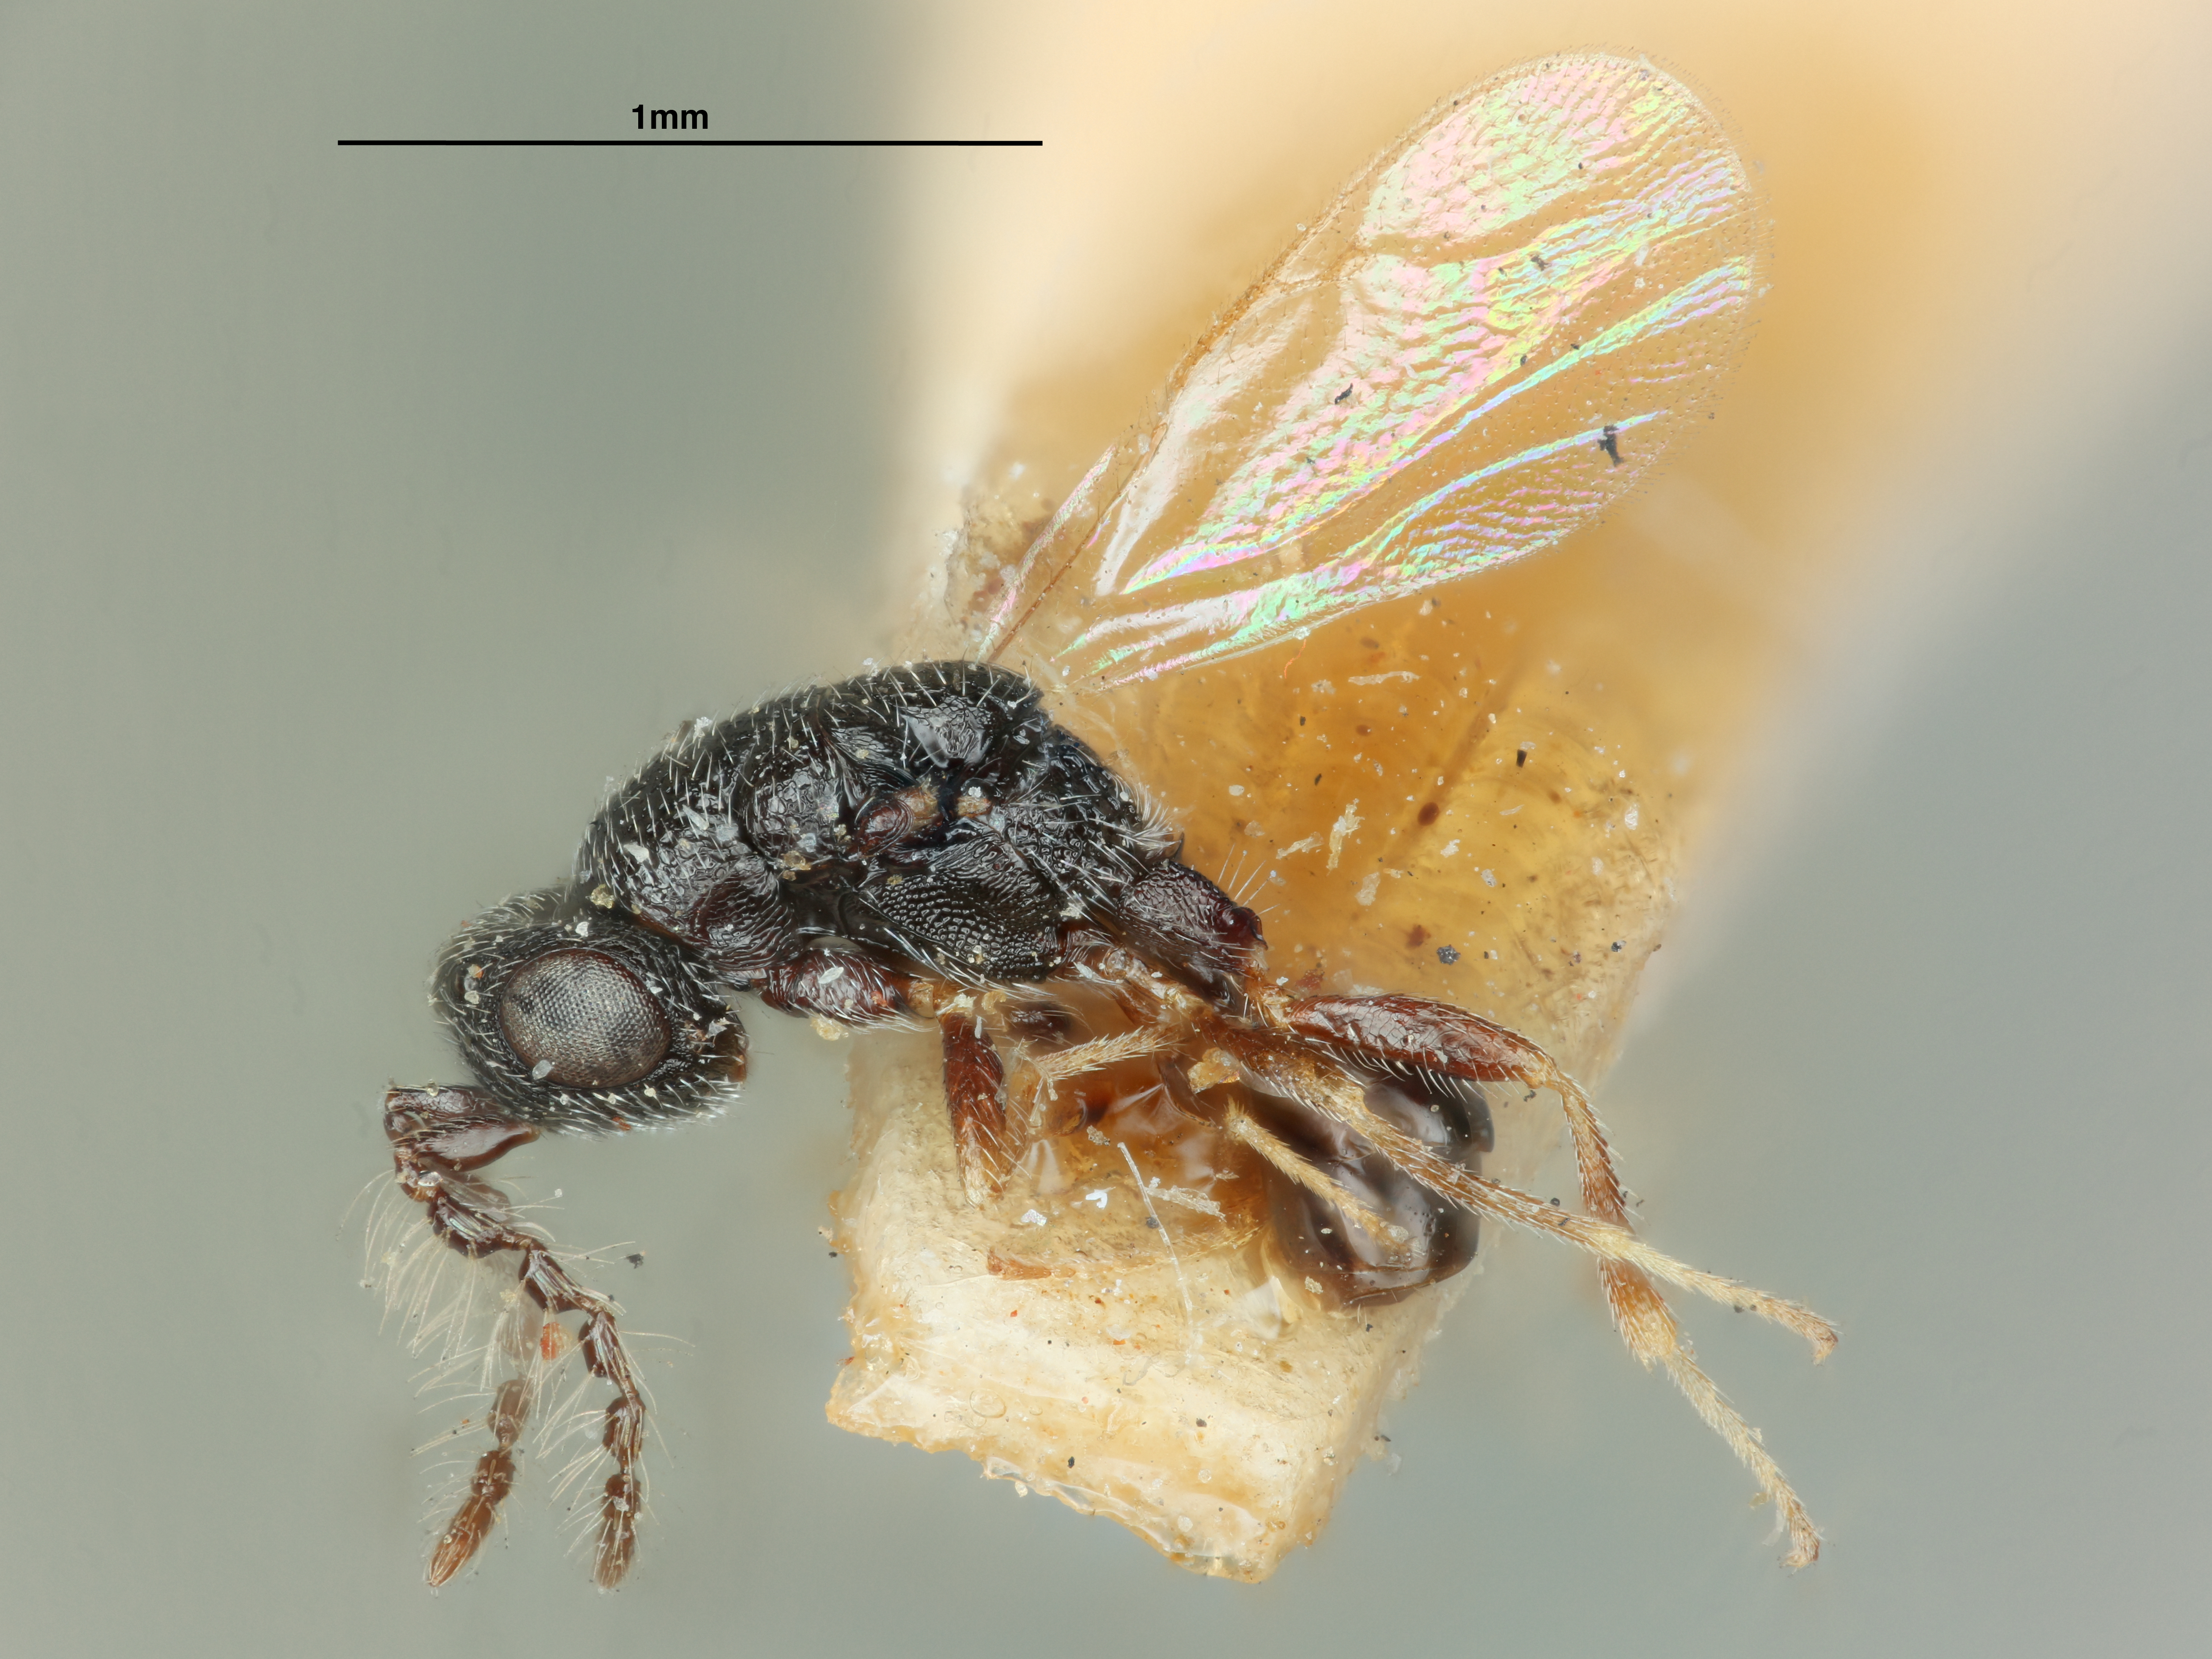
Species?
Eurytoma tomici
